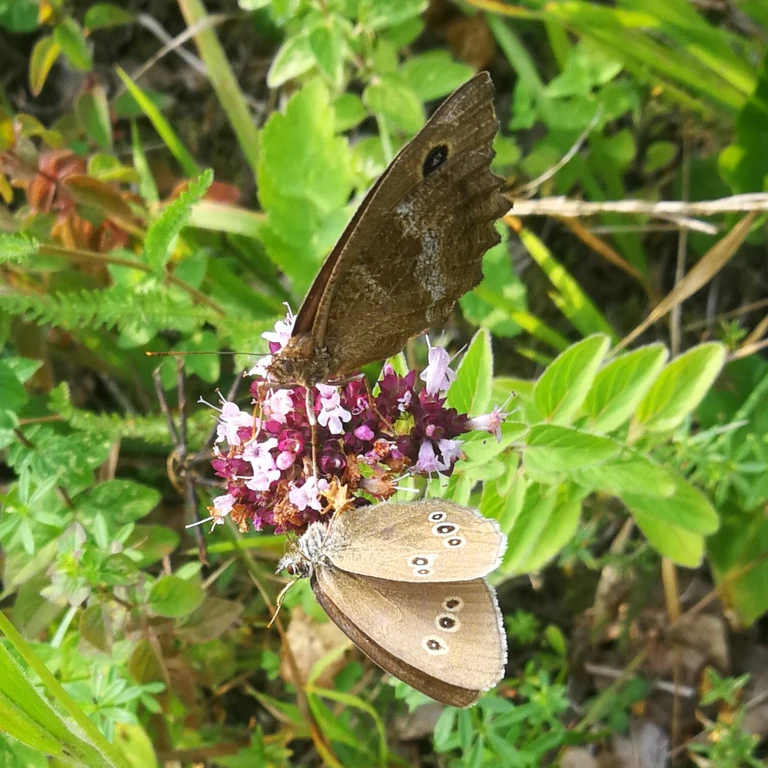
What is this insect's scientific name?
Minois dryas
